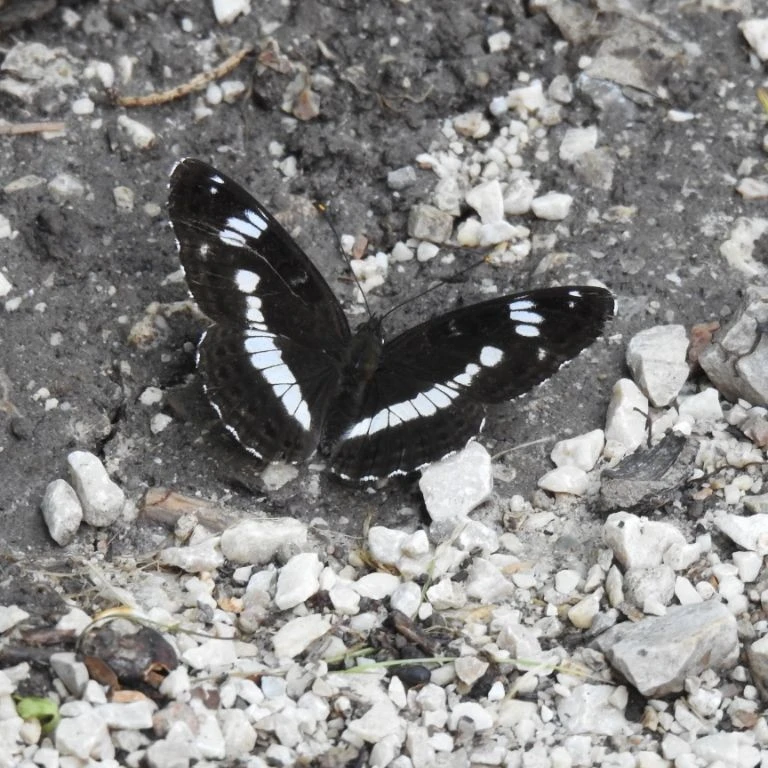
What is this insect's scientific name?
Limenitis camilla (also Ladoga camilla)
